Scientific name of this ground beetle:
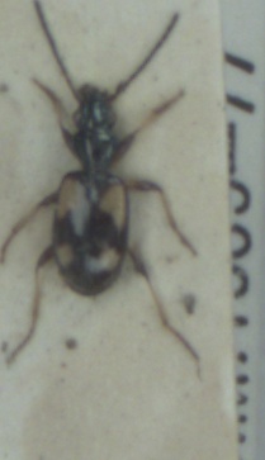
Bembidion illigeri
